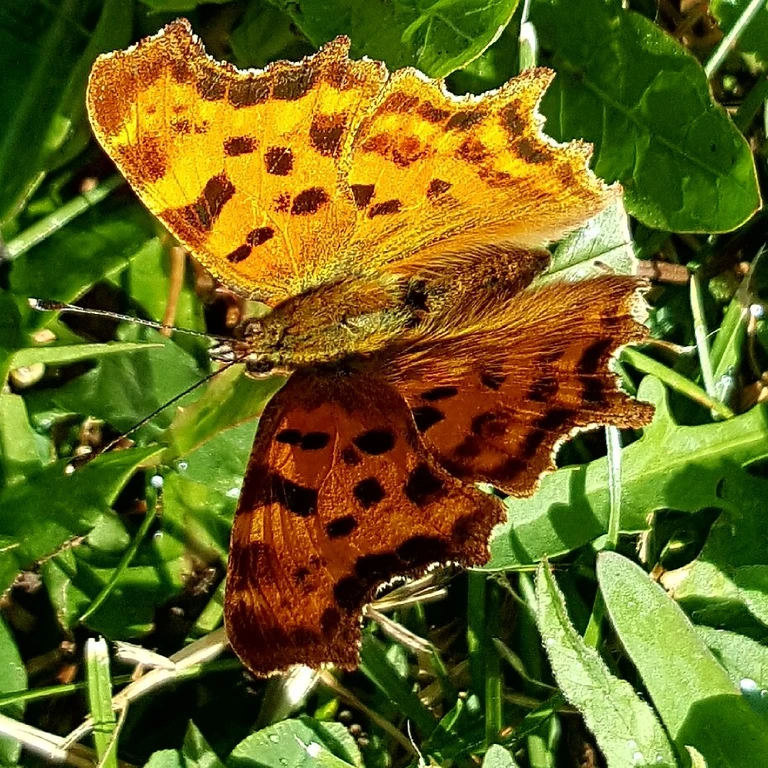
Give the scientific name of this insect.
Polygonia c-album
